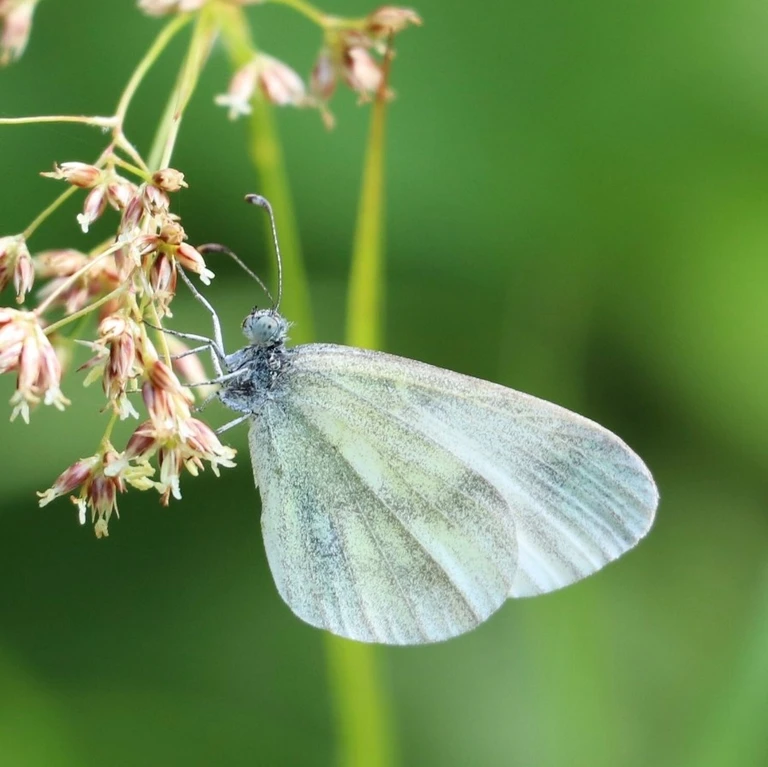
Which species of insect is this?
Leptidea sinapis/juvernica
